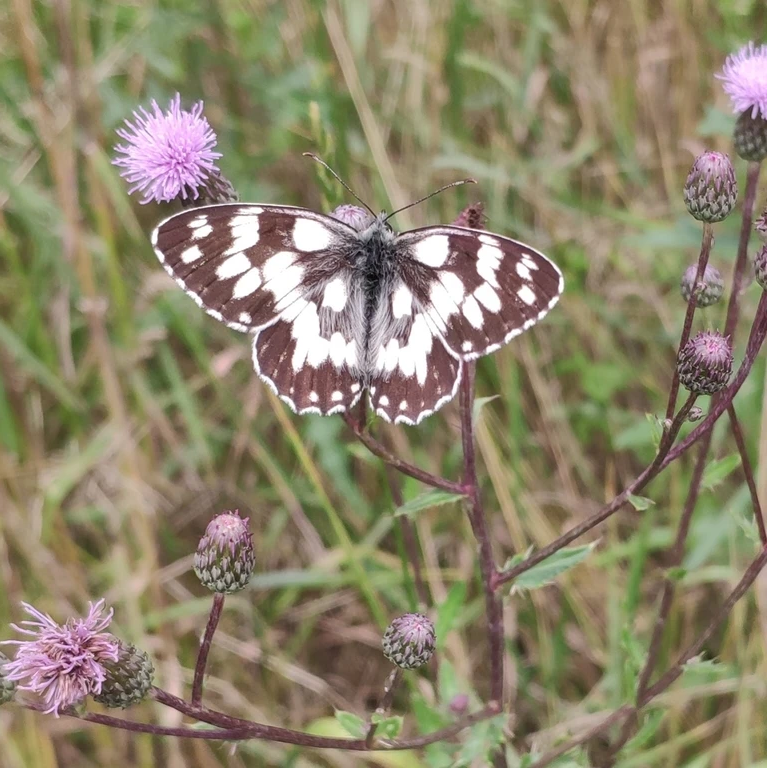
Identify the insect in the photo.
Melanargia galathea
